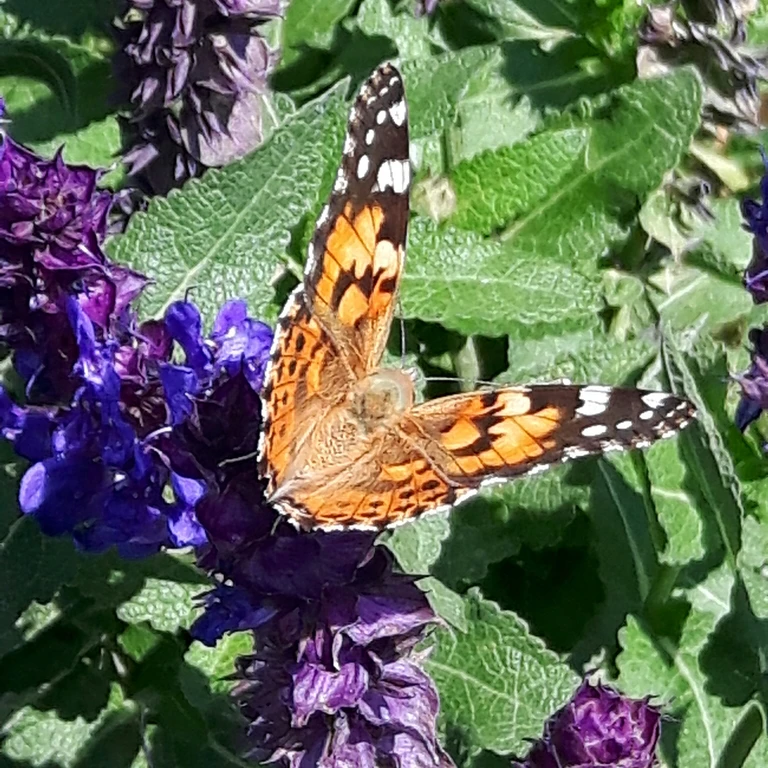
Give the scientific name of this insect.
Vanessa cardui
